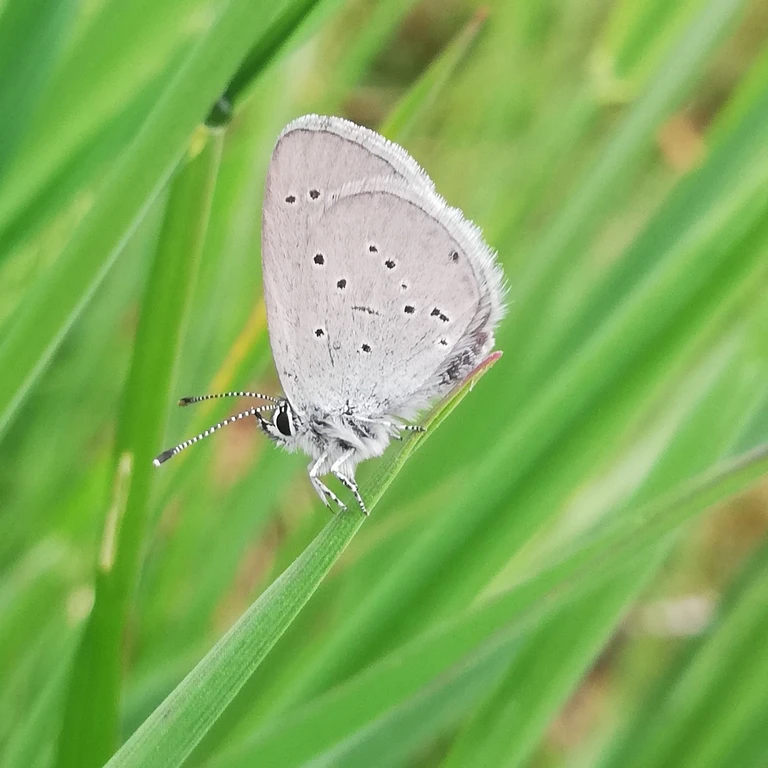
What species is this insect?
Cupido minimus
